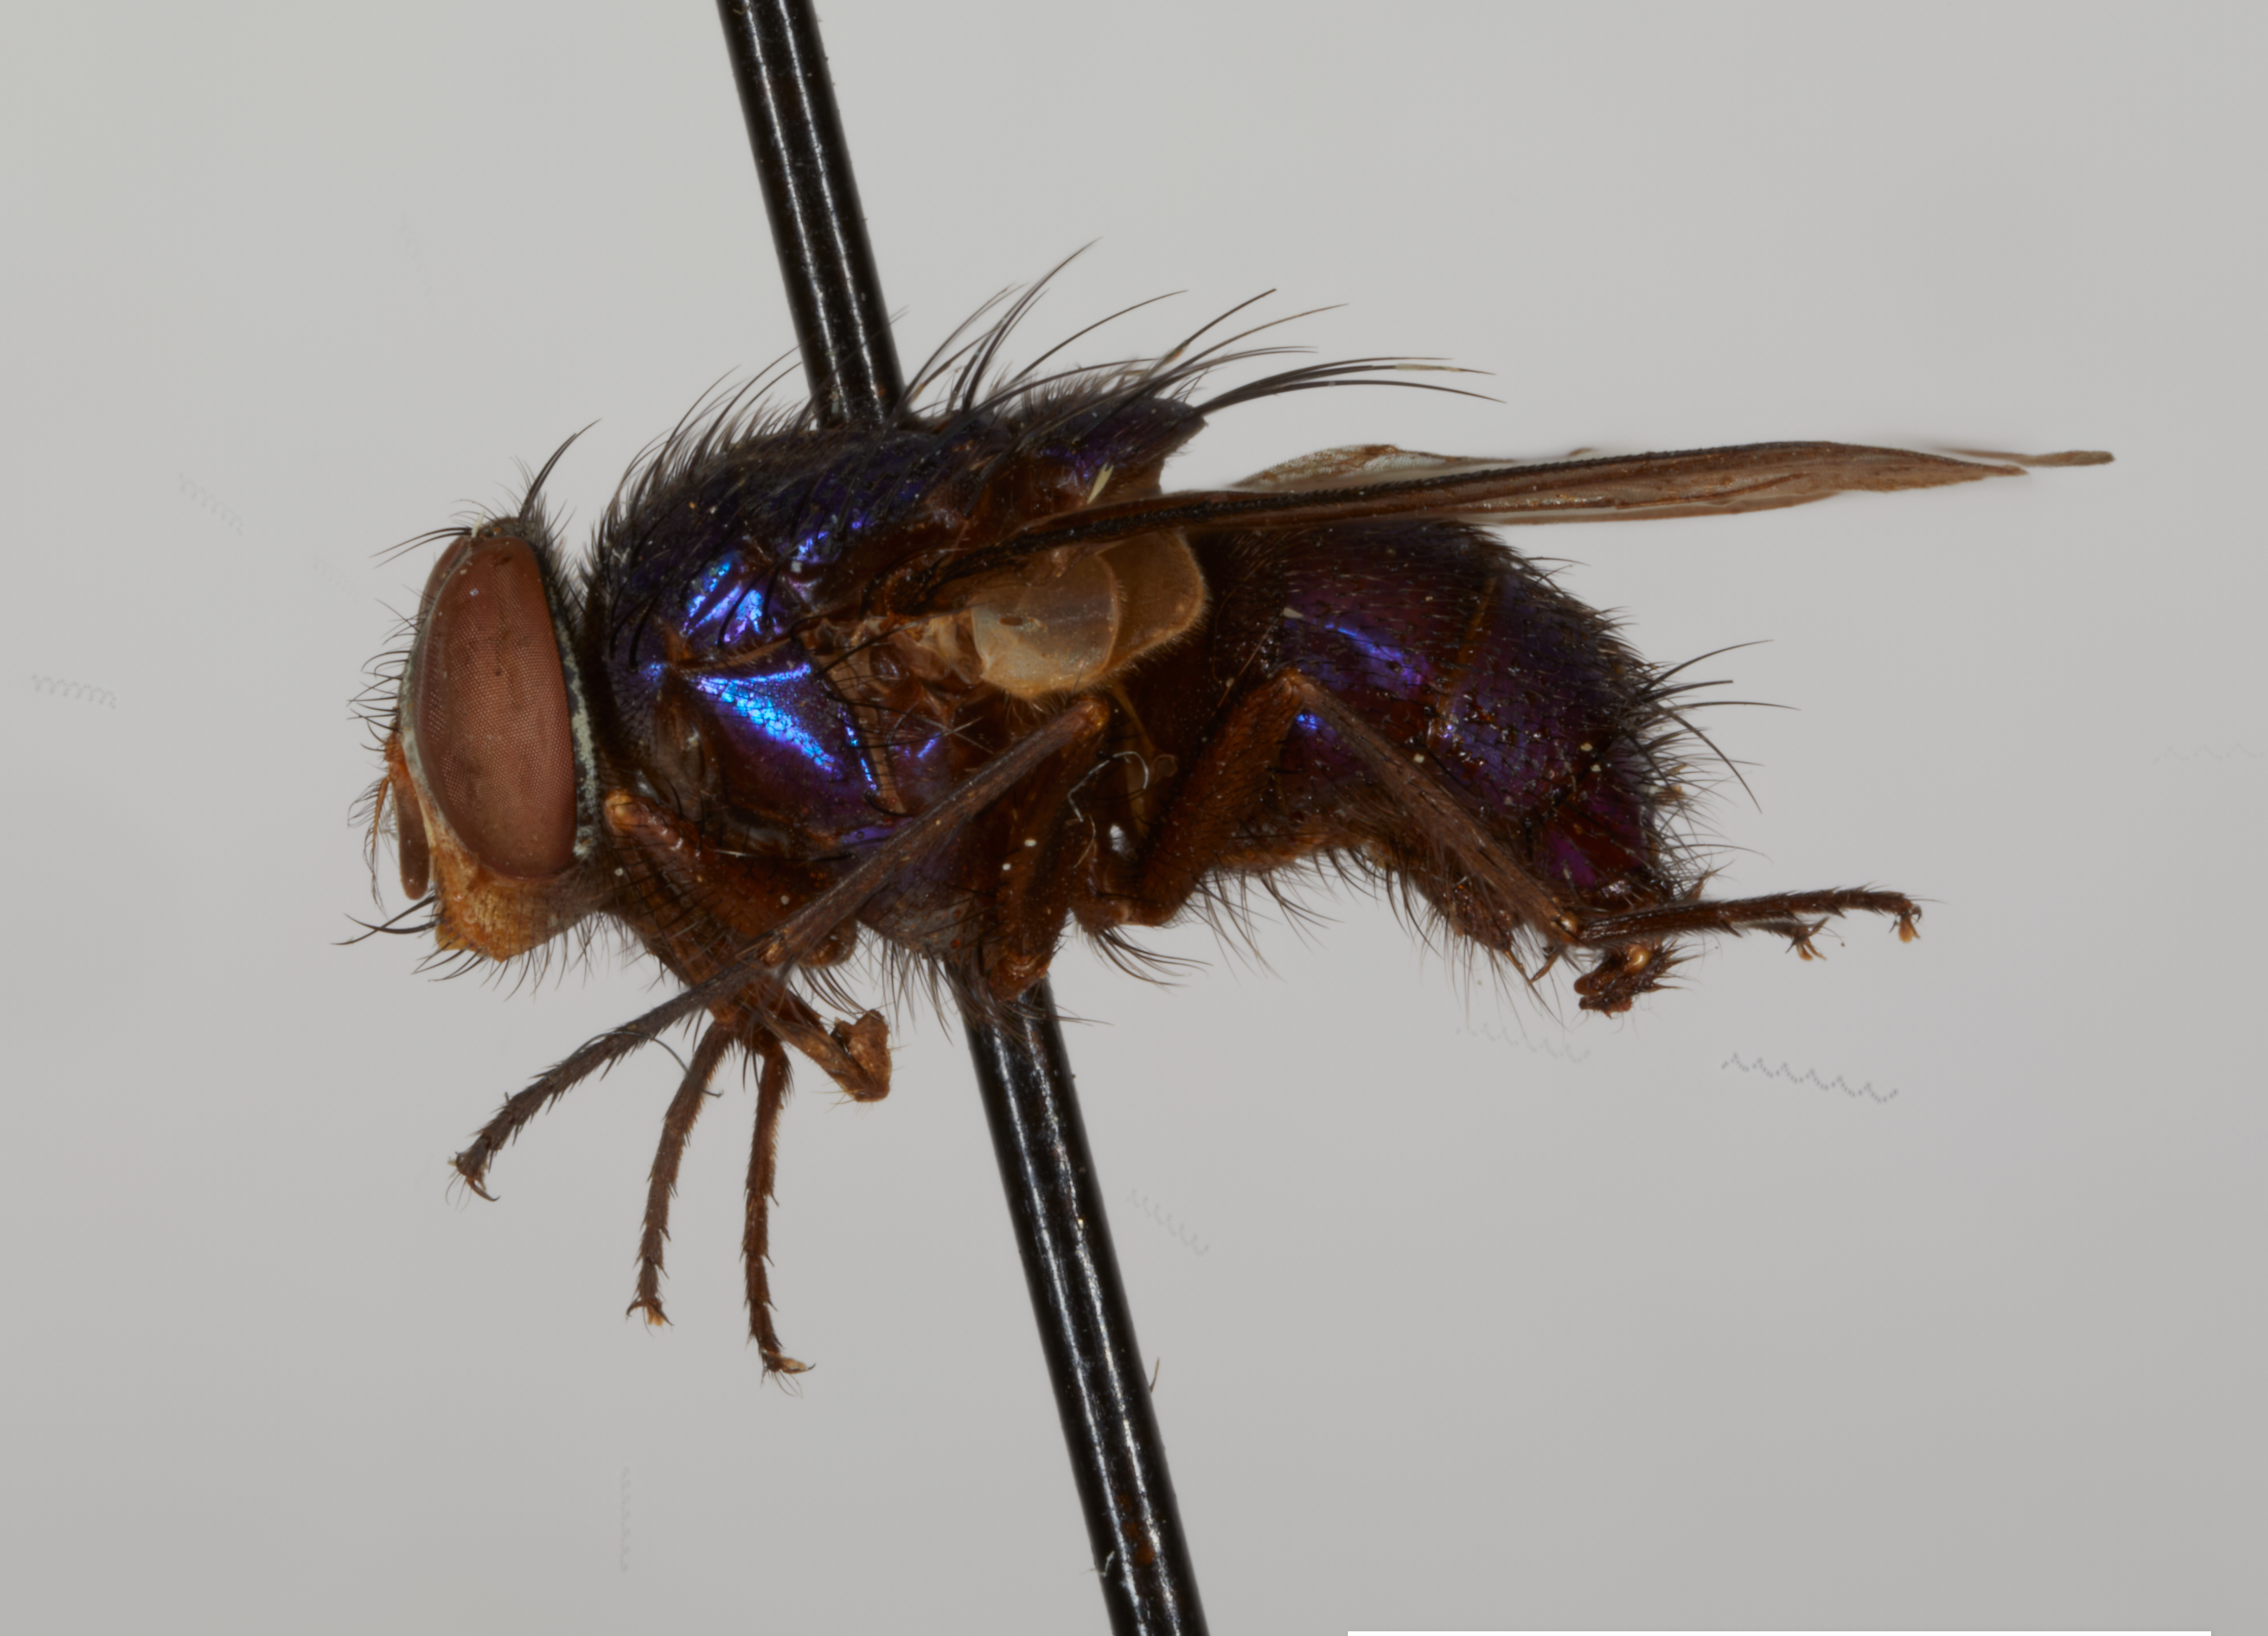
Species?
Lucilia ibis (also Phaenicia ibis)
